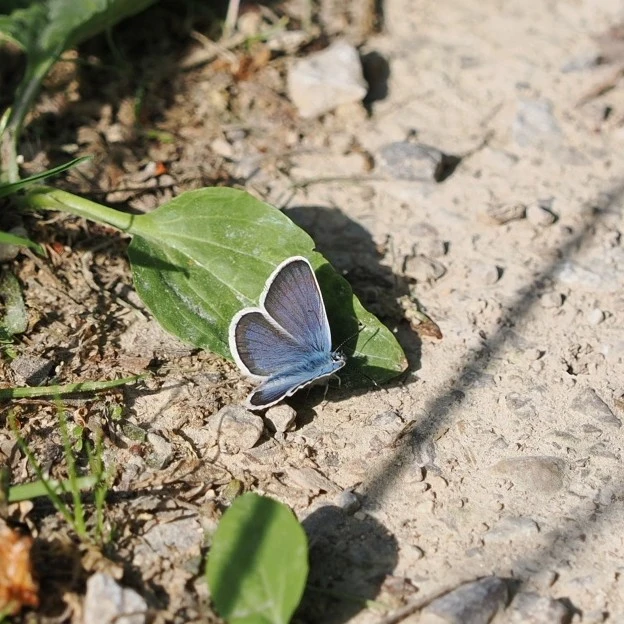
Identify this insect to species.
Plebejus argus
